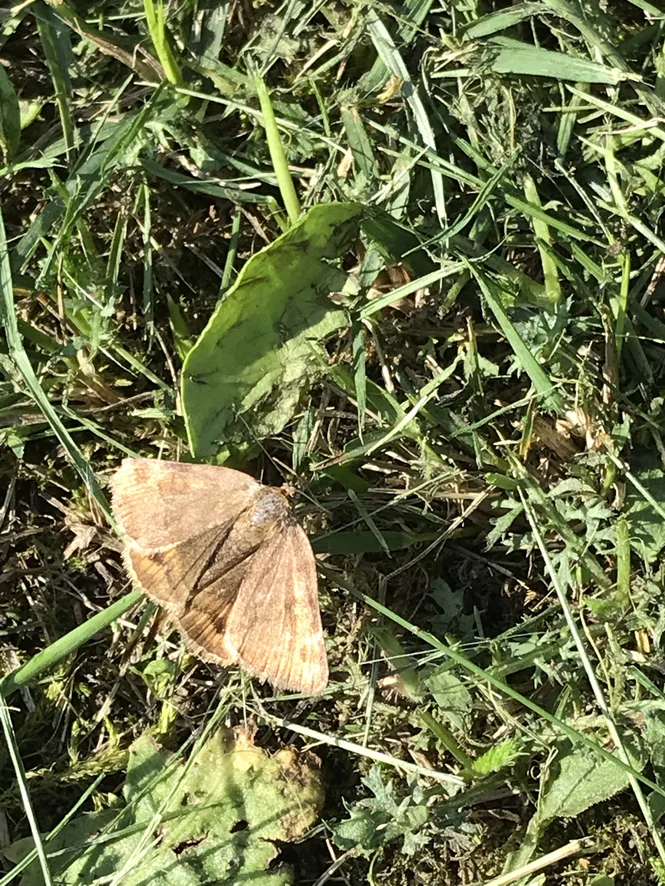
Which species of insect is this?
Euclidia glyphica
